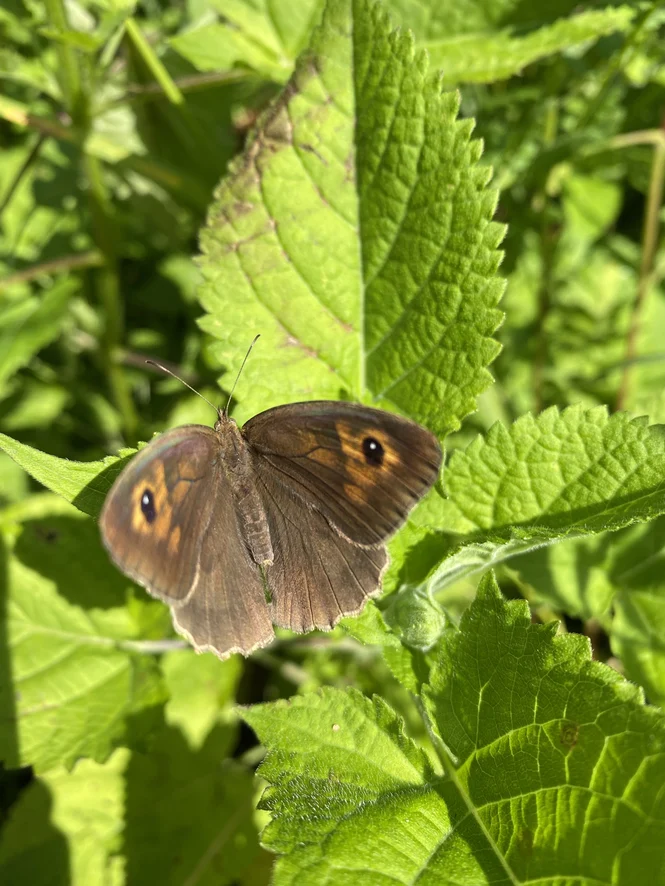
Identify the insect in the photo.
Maniola jurtina
